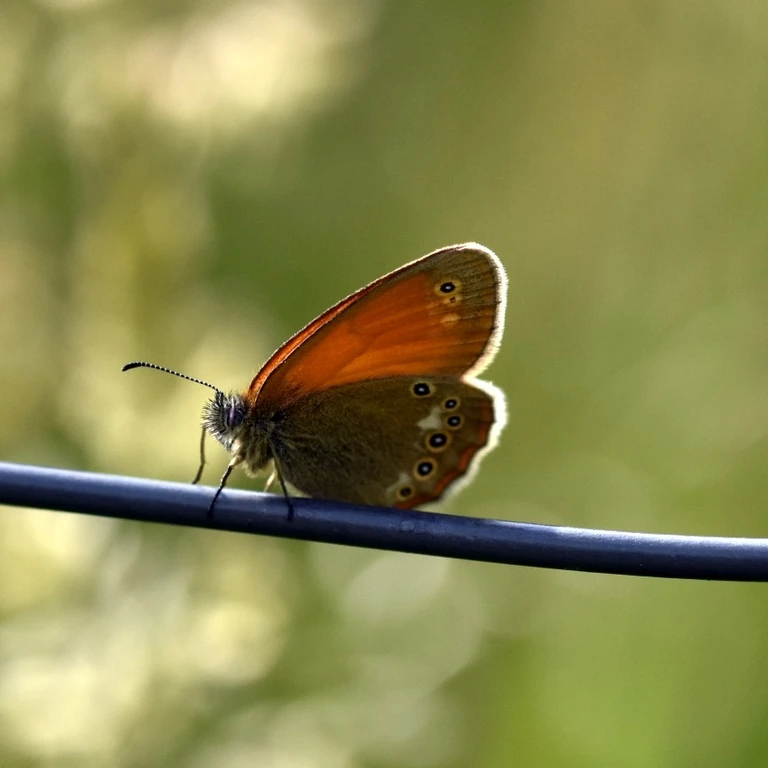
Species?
Coenonympha glycerion (also Coenonympha iphis)
